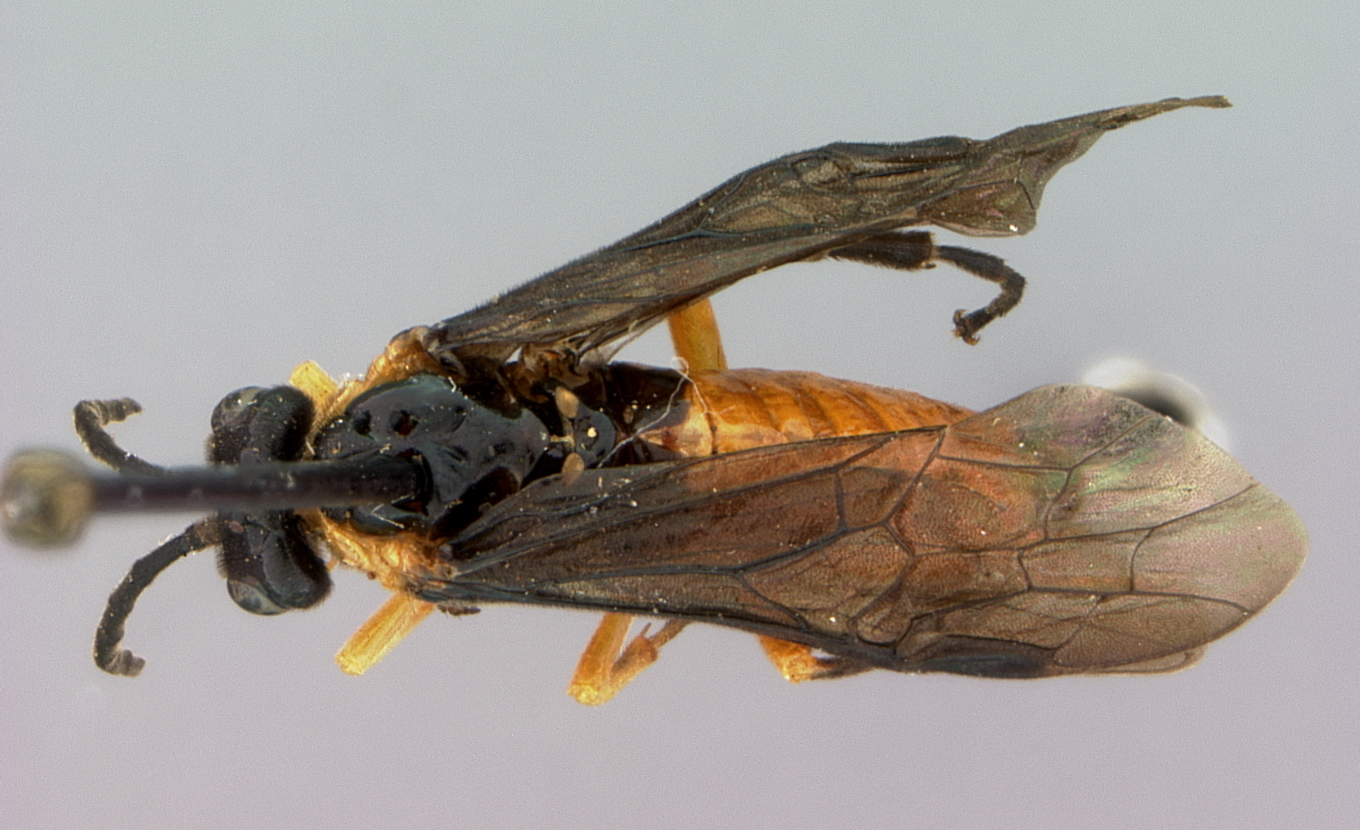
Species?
Stromboceros xanthogaster
